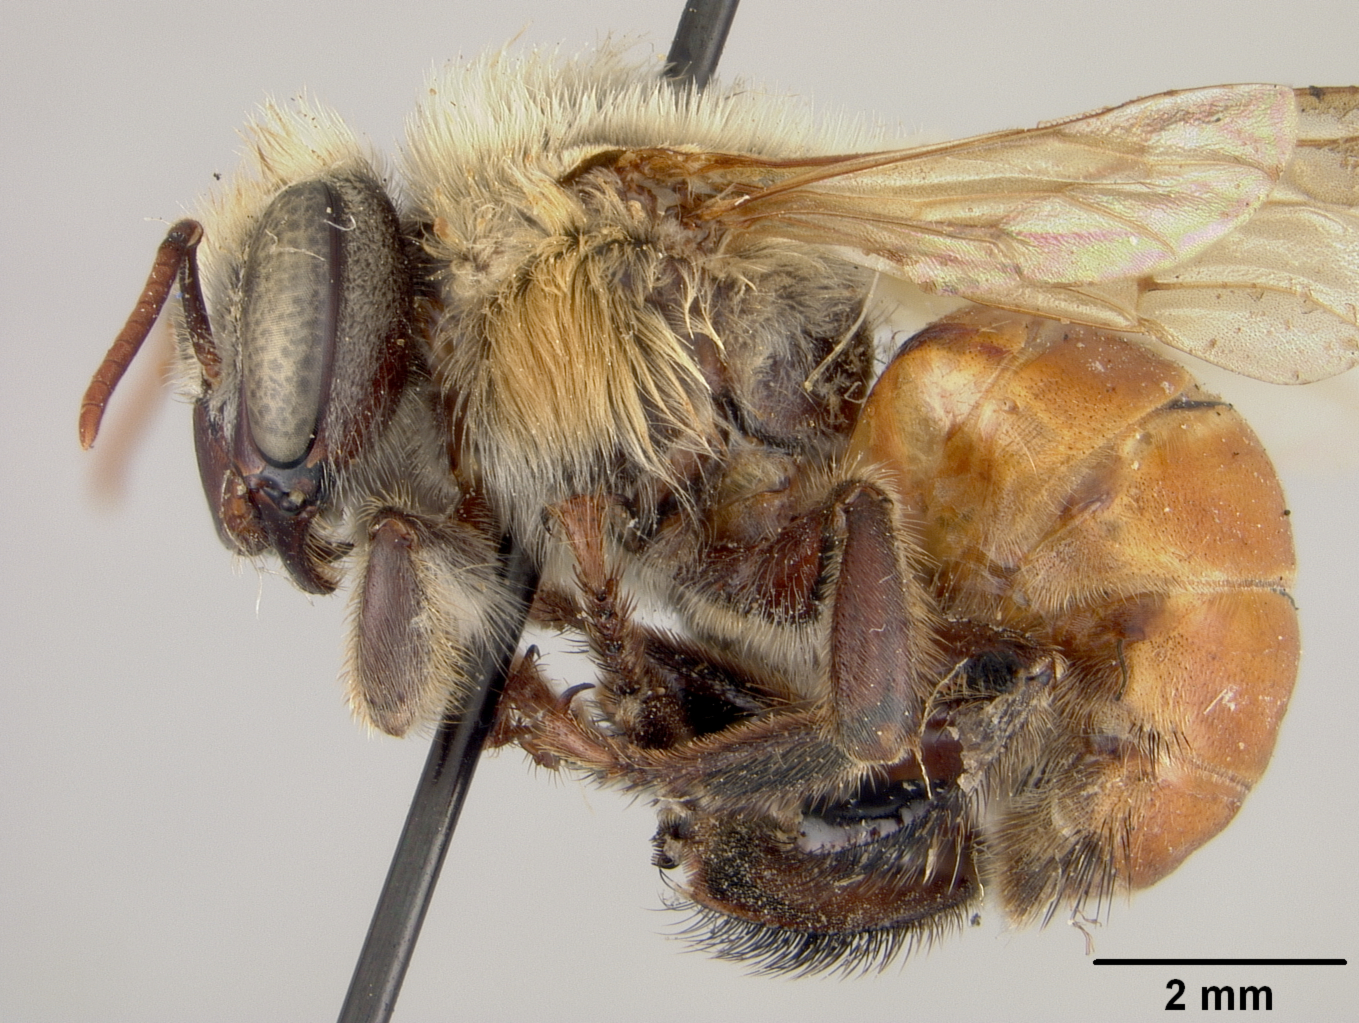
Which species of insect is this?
Melipona mimetica
